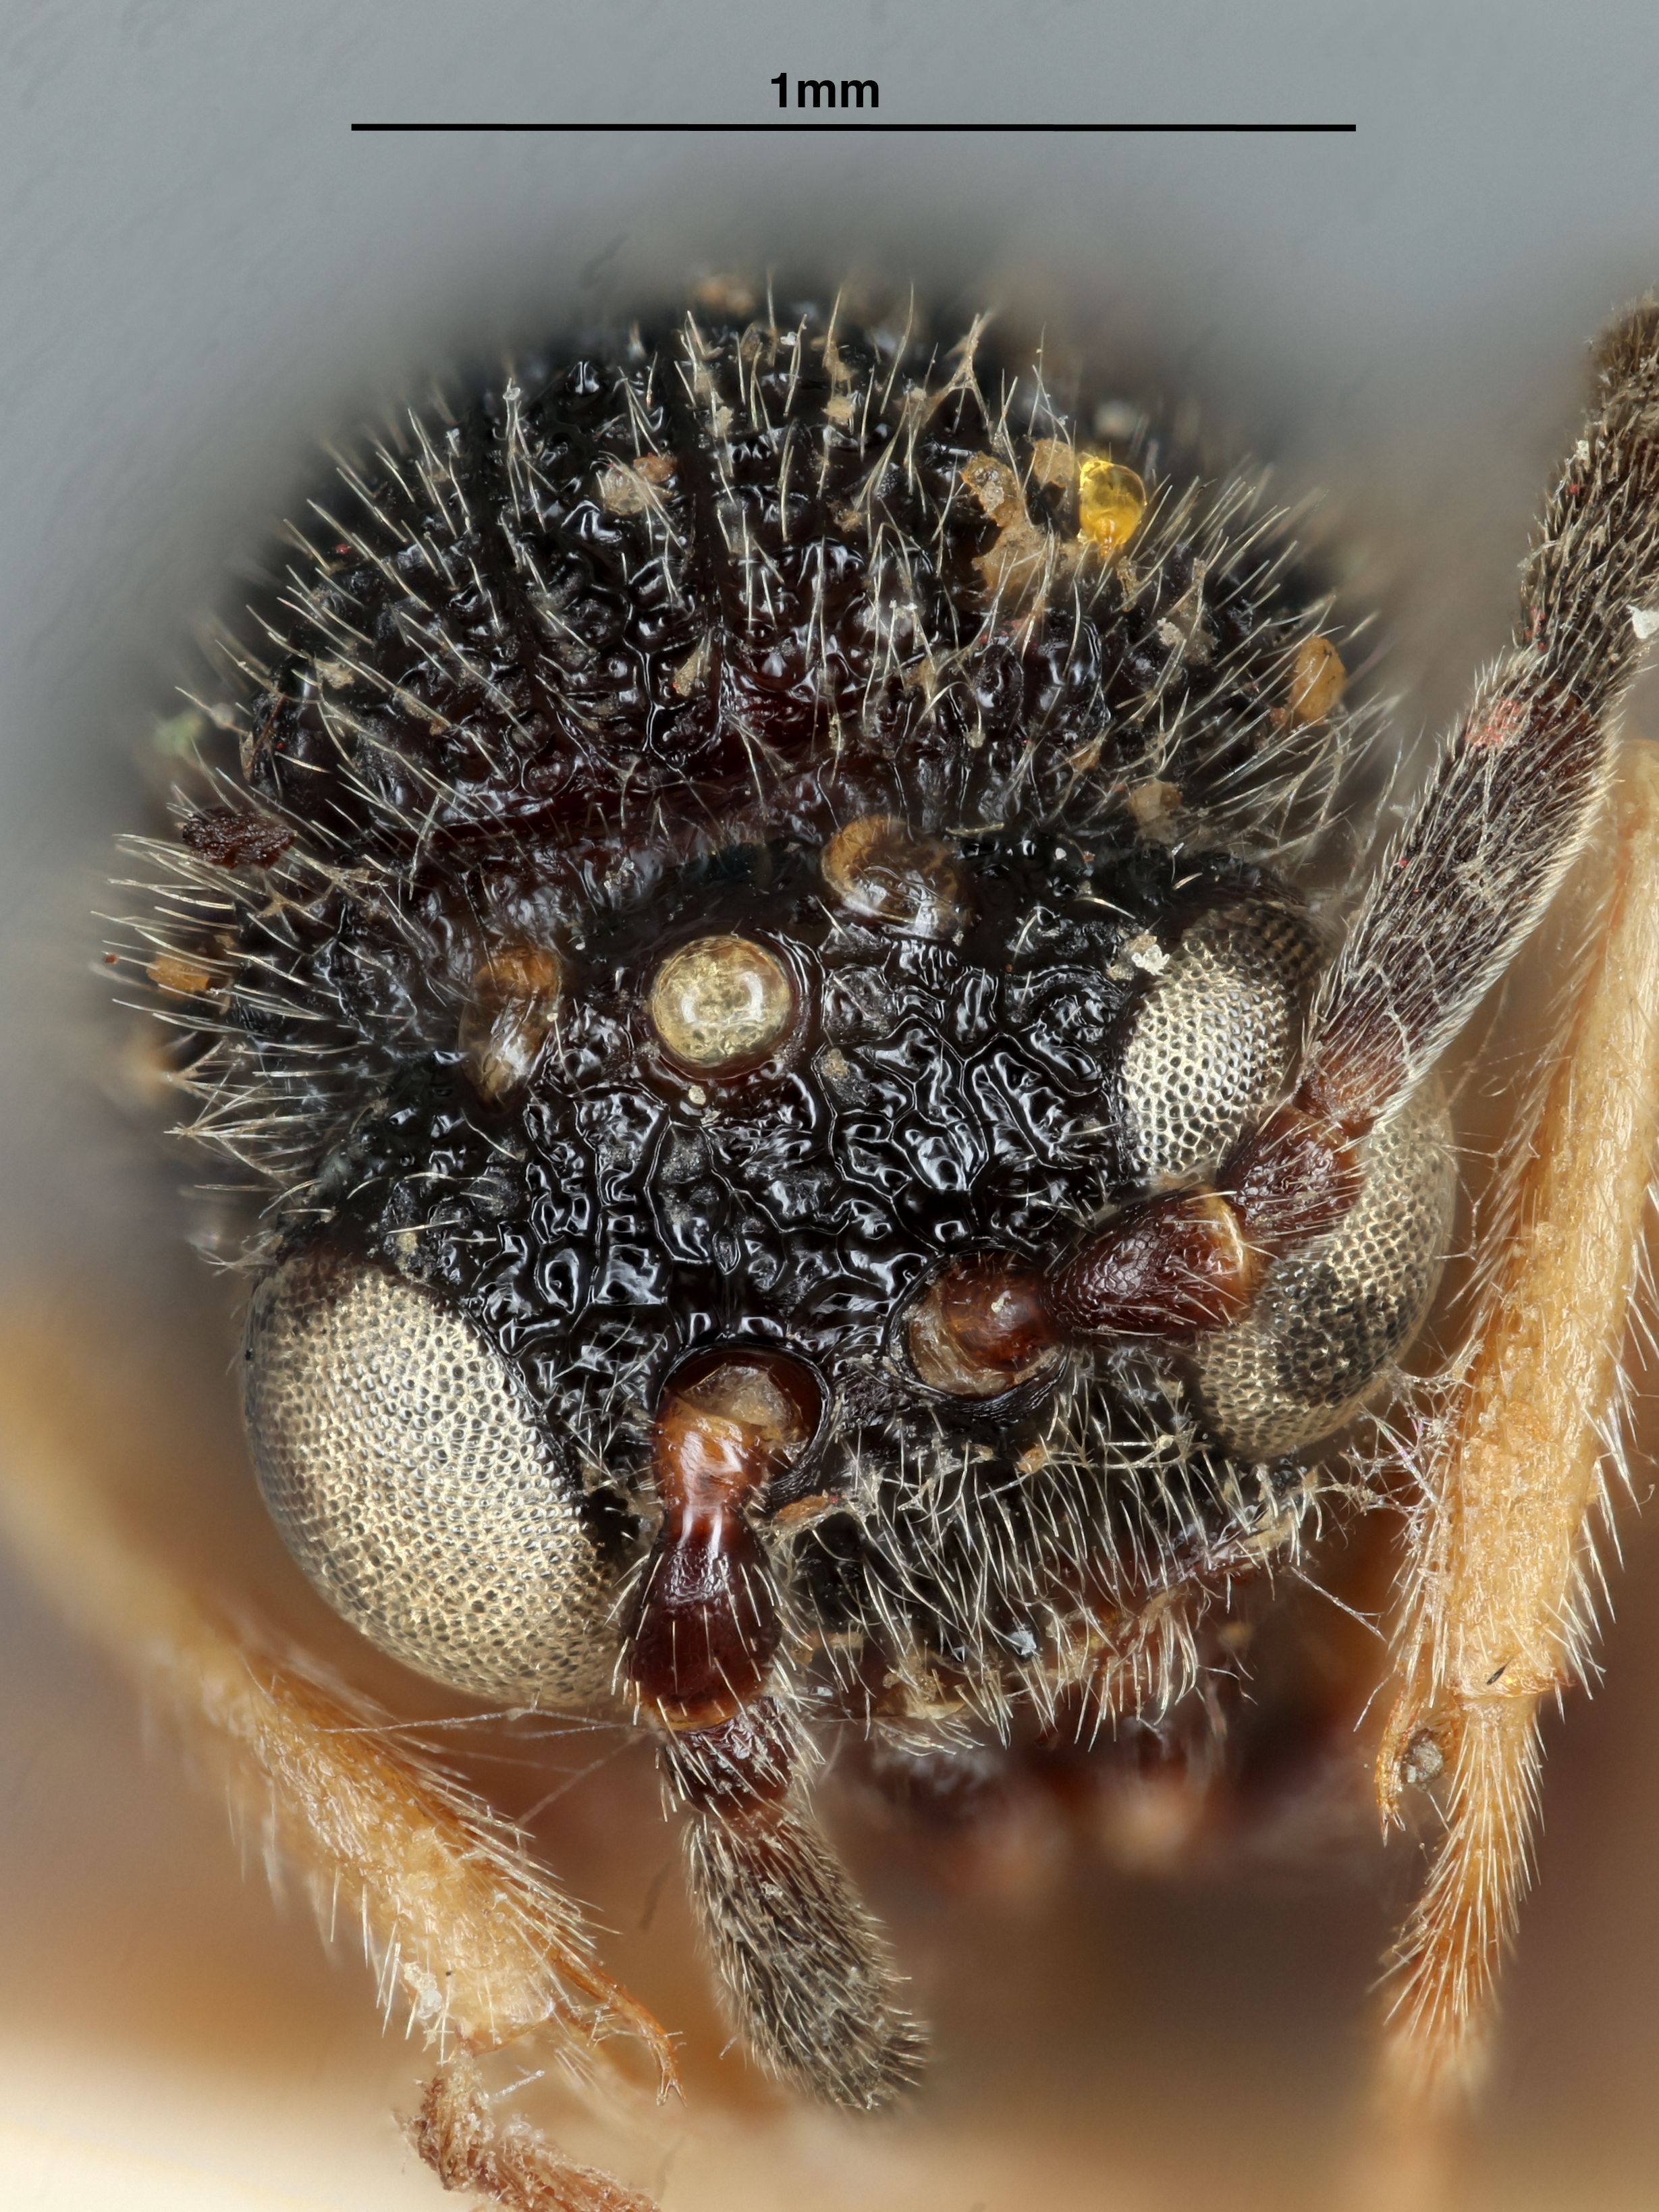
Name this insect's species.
Cynips quercus
